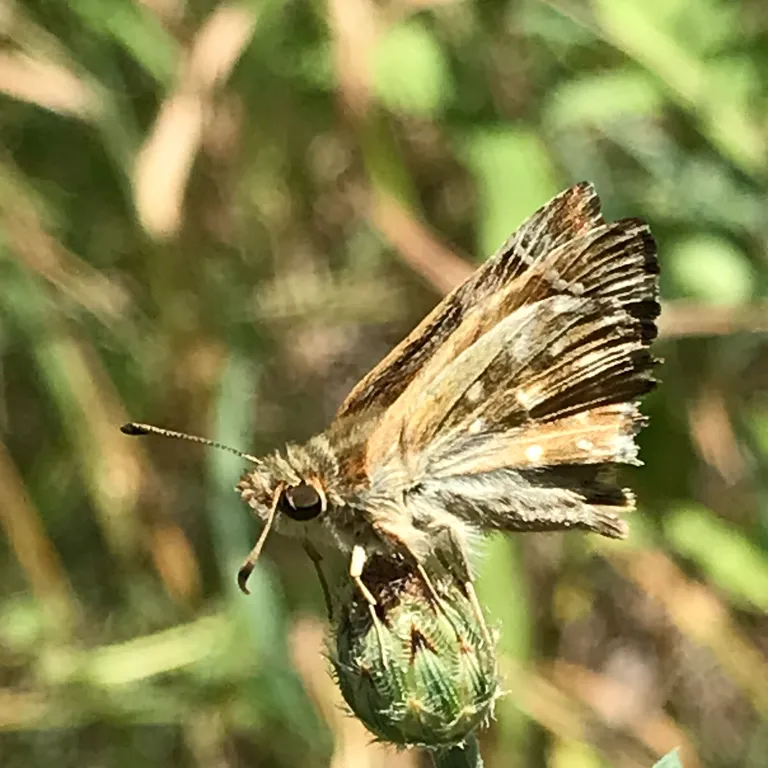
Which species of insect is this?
Carcharodus alceae
